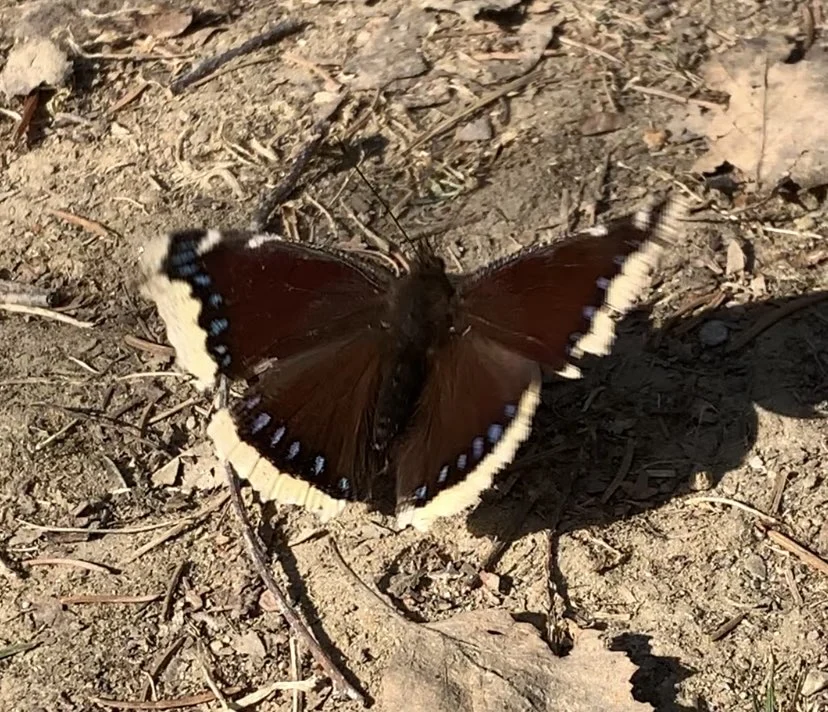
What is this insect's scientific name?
Nymphalis antiopa
